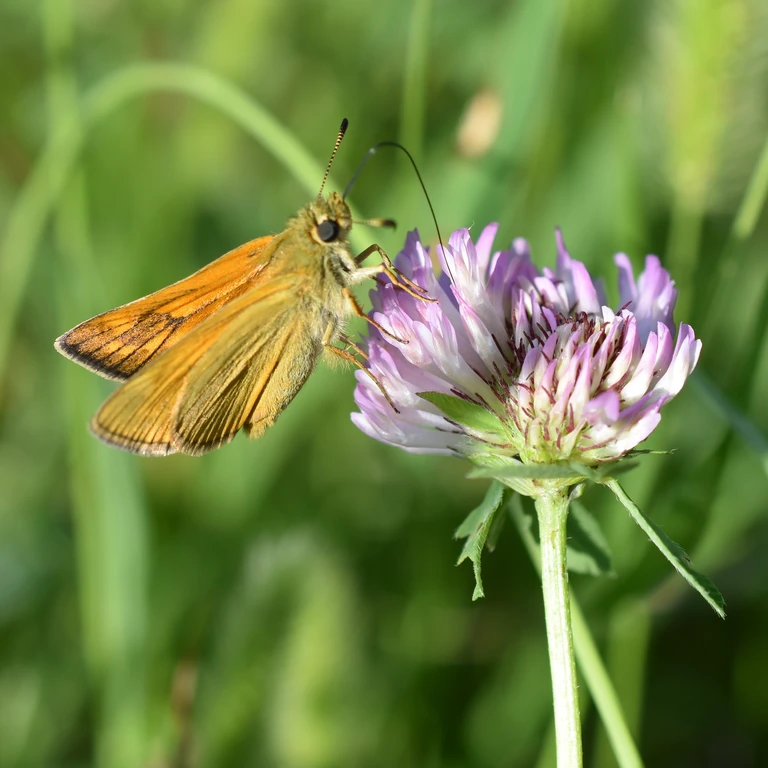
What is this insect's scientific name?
Ochlodes sylvanus (also Ochlodes venata)
